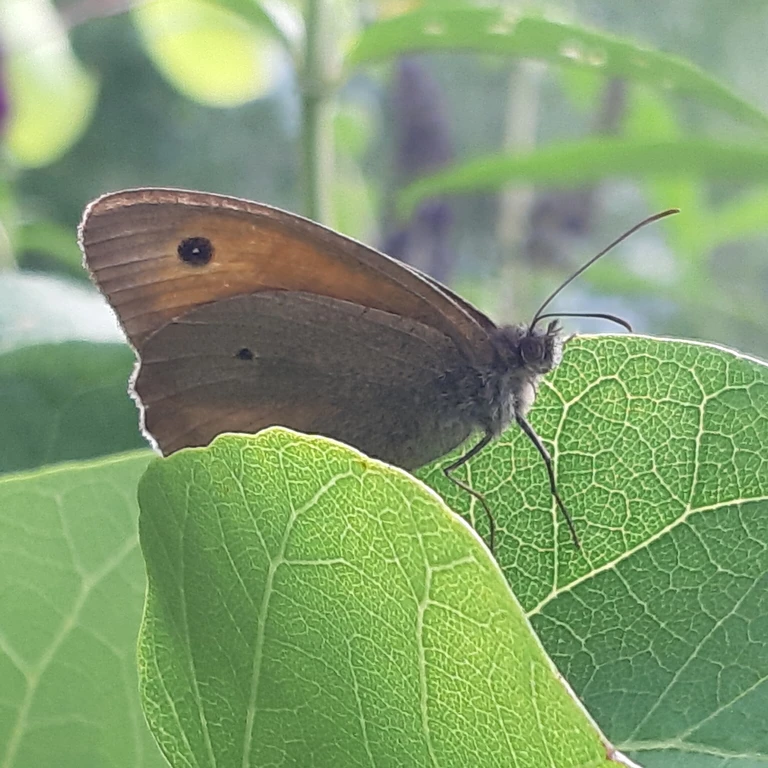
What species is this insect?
Maniola jurtina
